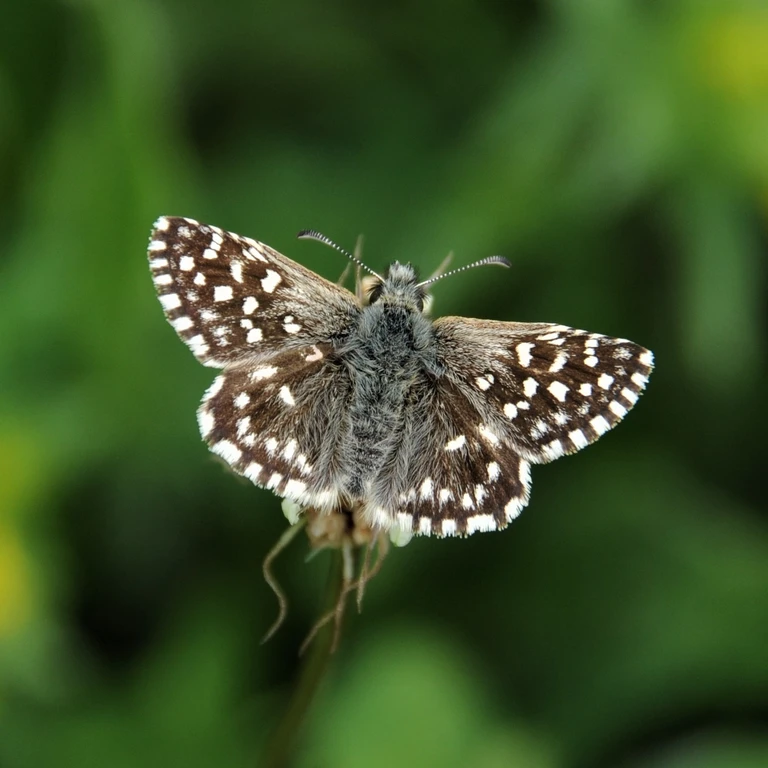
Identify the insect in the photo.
Pyrgus malvae
